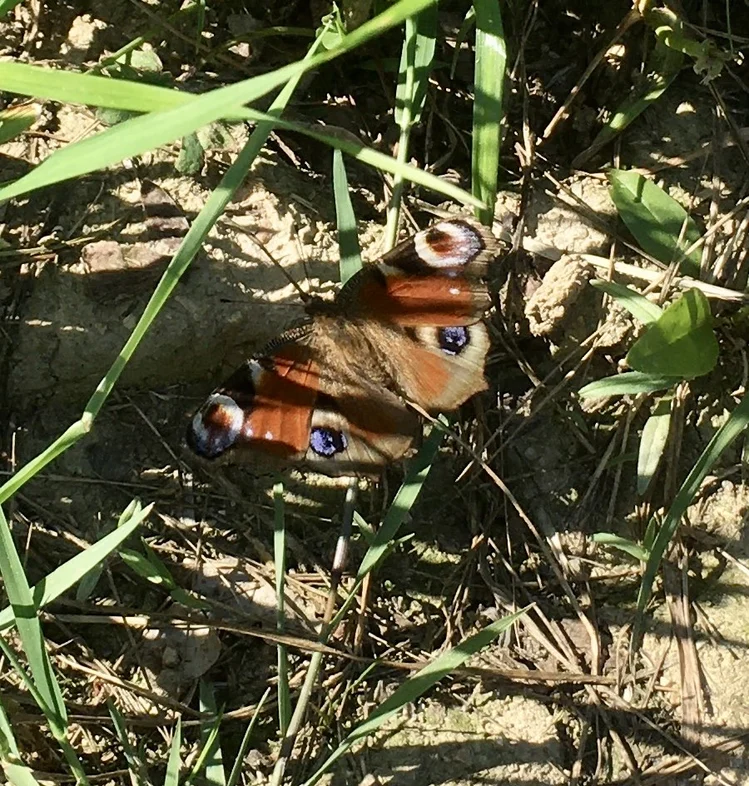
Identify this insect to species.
Aglais io
